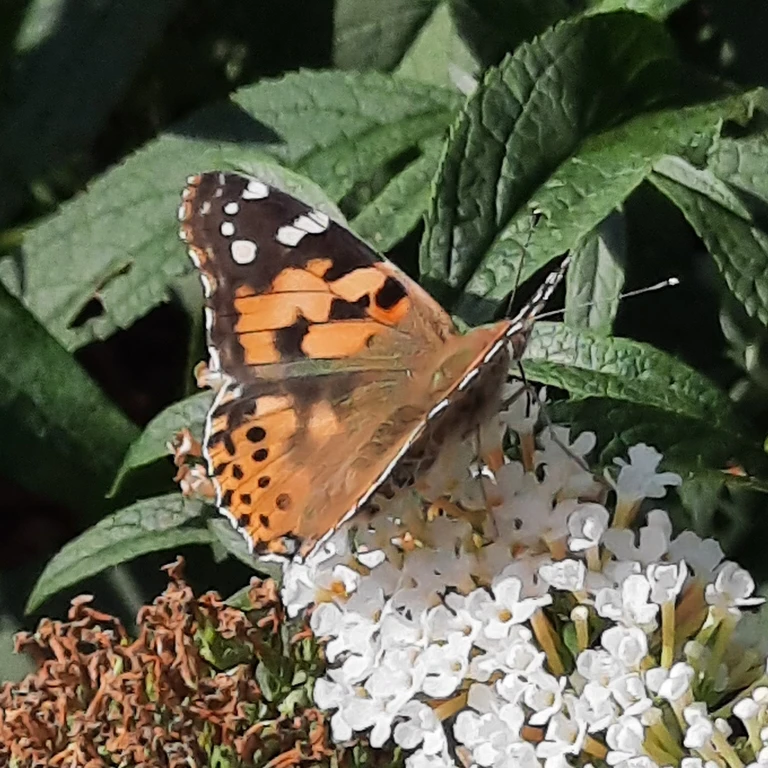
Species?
Vanessa cardui
